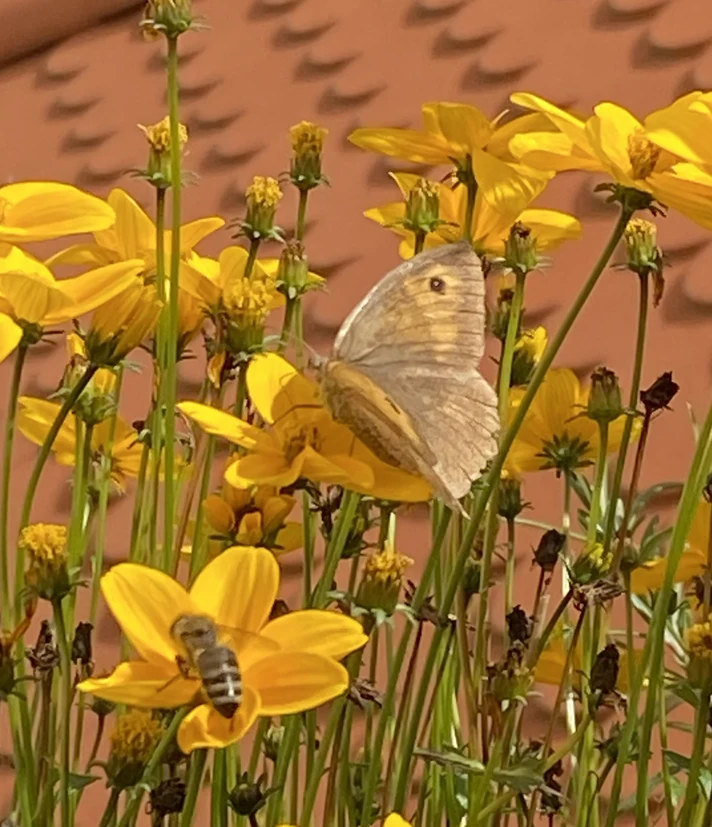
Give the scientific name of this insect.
Maniola jurtina
